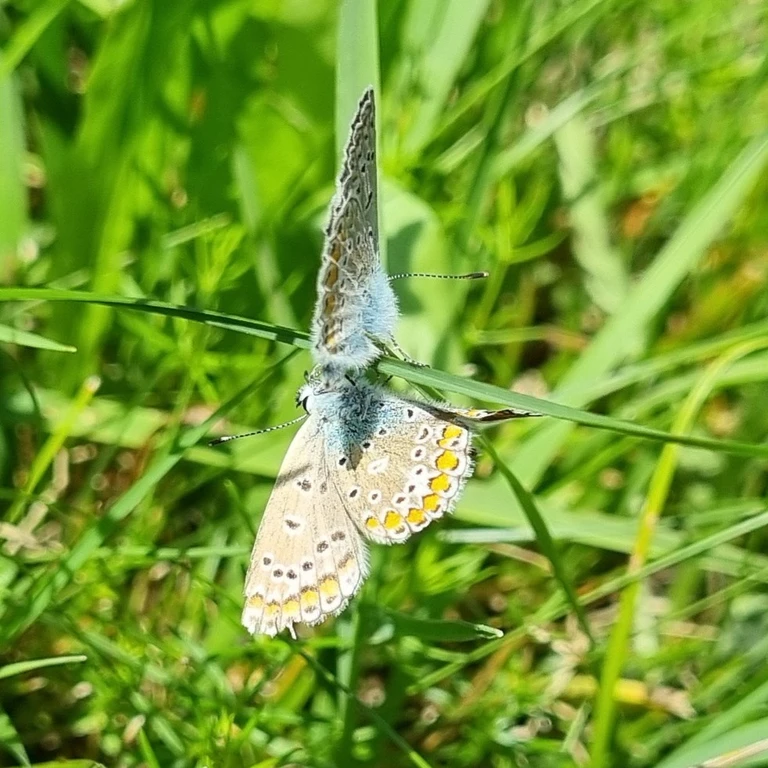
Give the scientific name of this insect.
Polyommatus icarus
